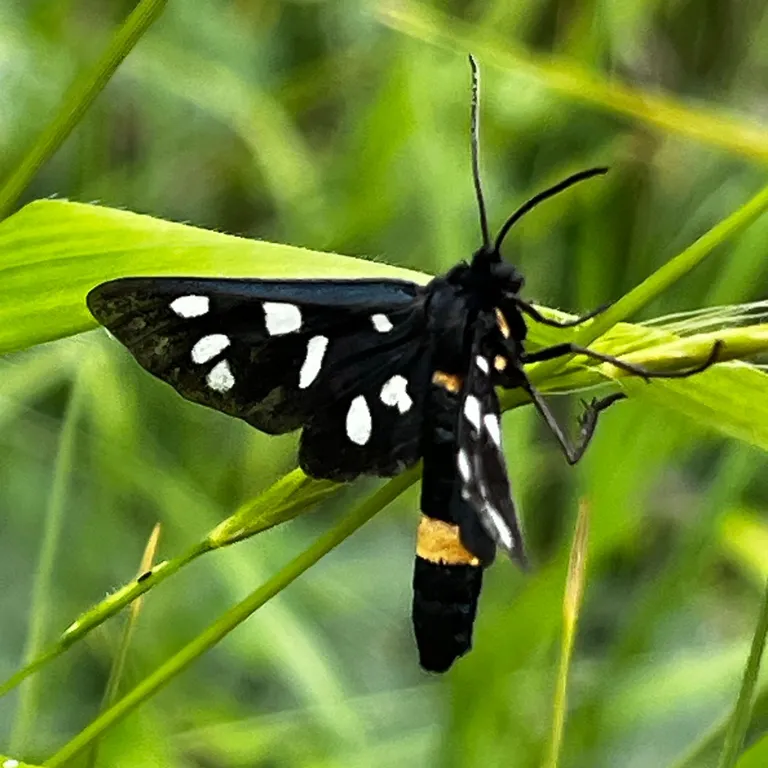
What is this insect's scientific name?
Amata phegea
